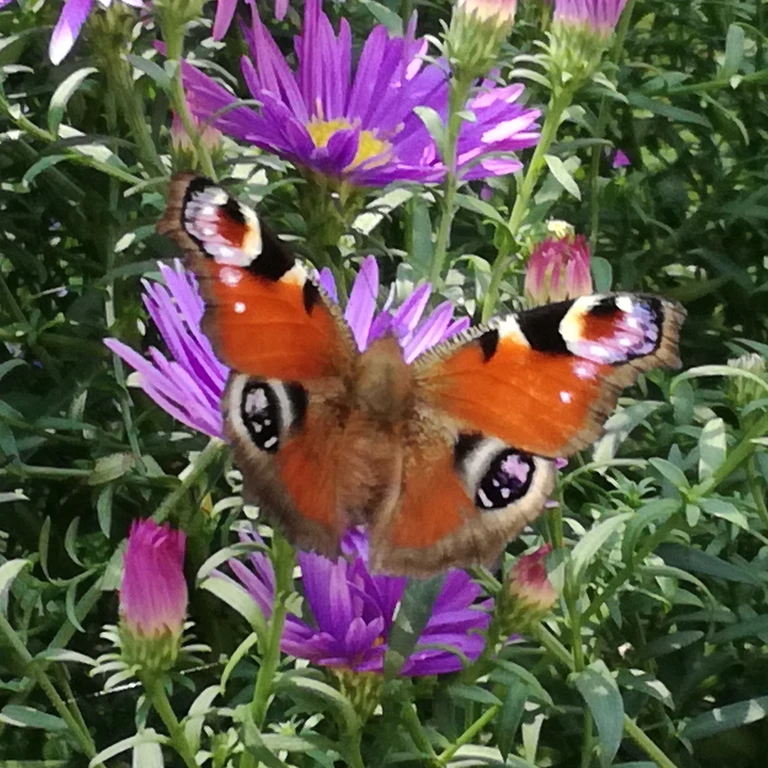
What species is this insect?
Aglais io
